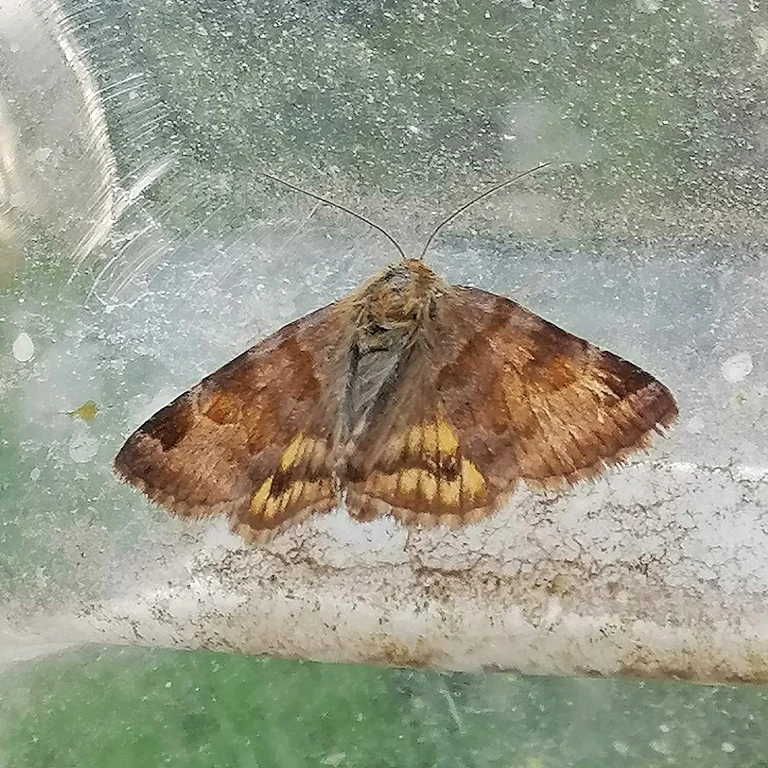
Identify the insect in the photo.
Euclidia glyphica
